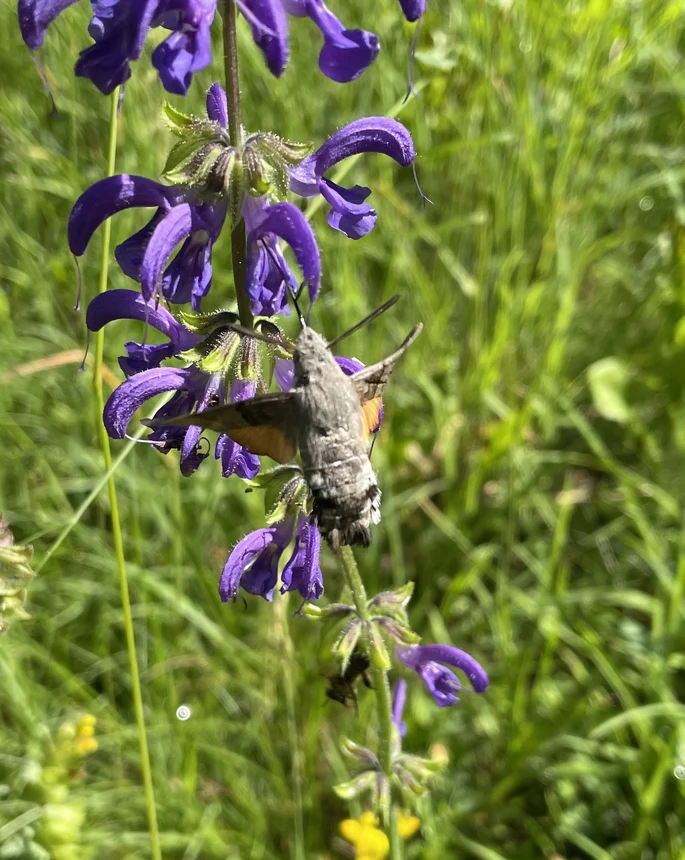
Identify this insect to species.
Macroglossum stellatarum
